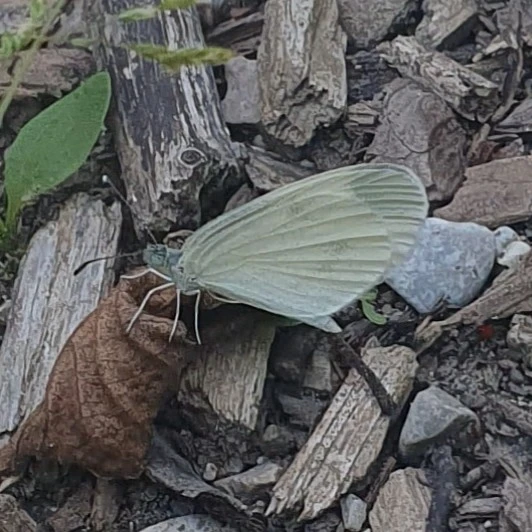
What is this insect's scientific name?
Leptidea sinapis/juvernica
